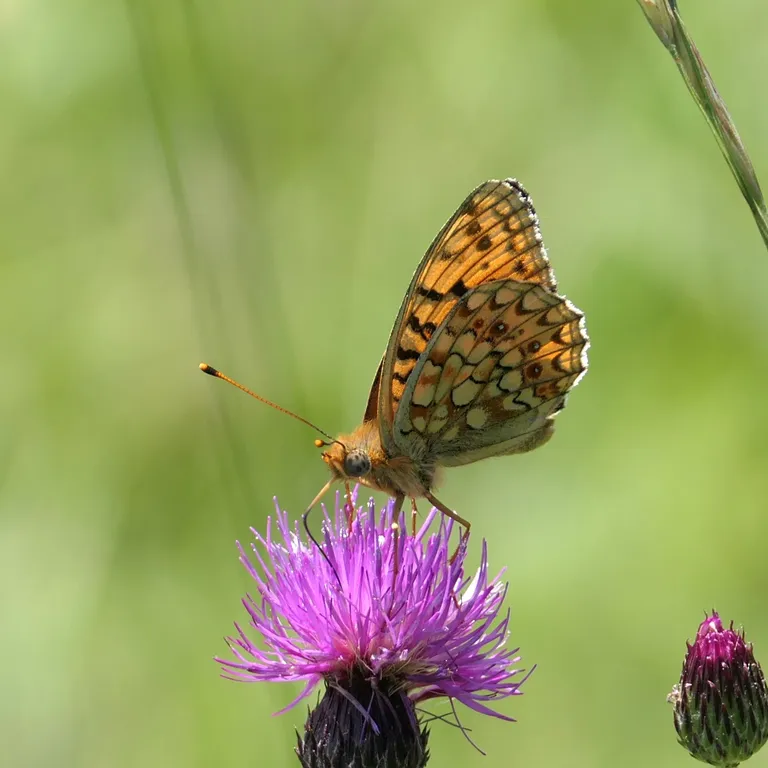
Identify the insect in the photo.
Fabriciana niobe
